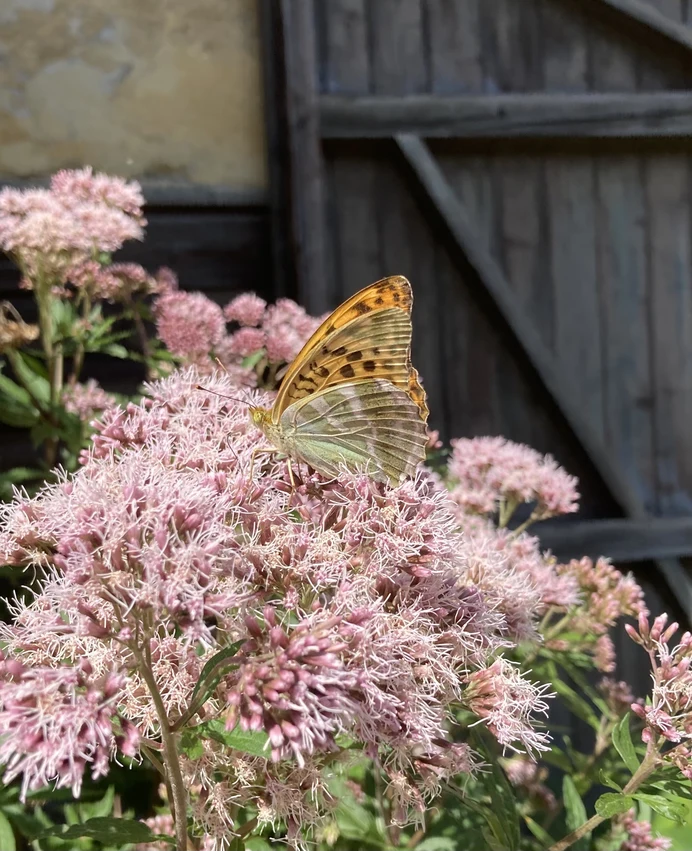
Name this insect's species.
Argynnis paphia
